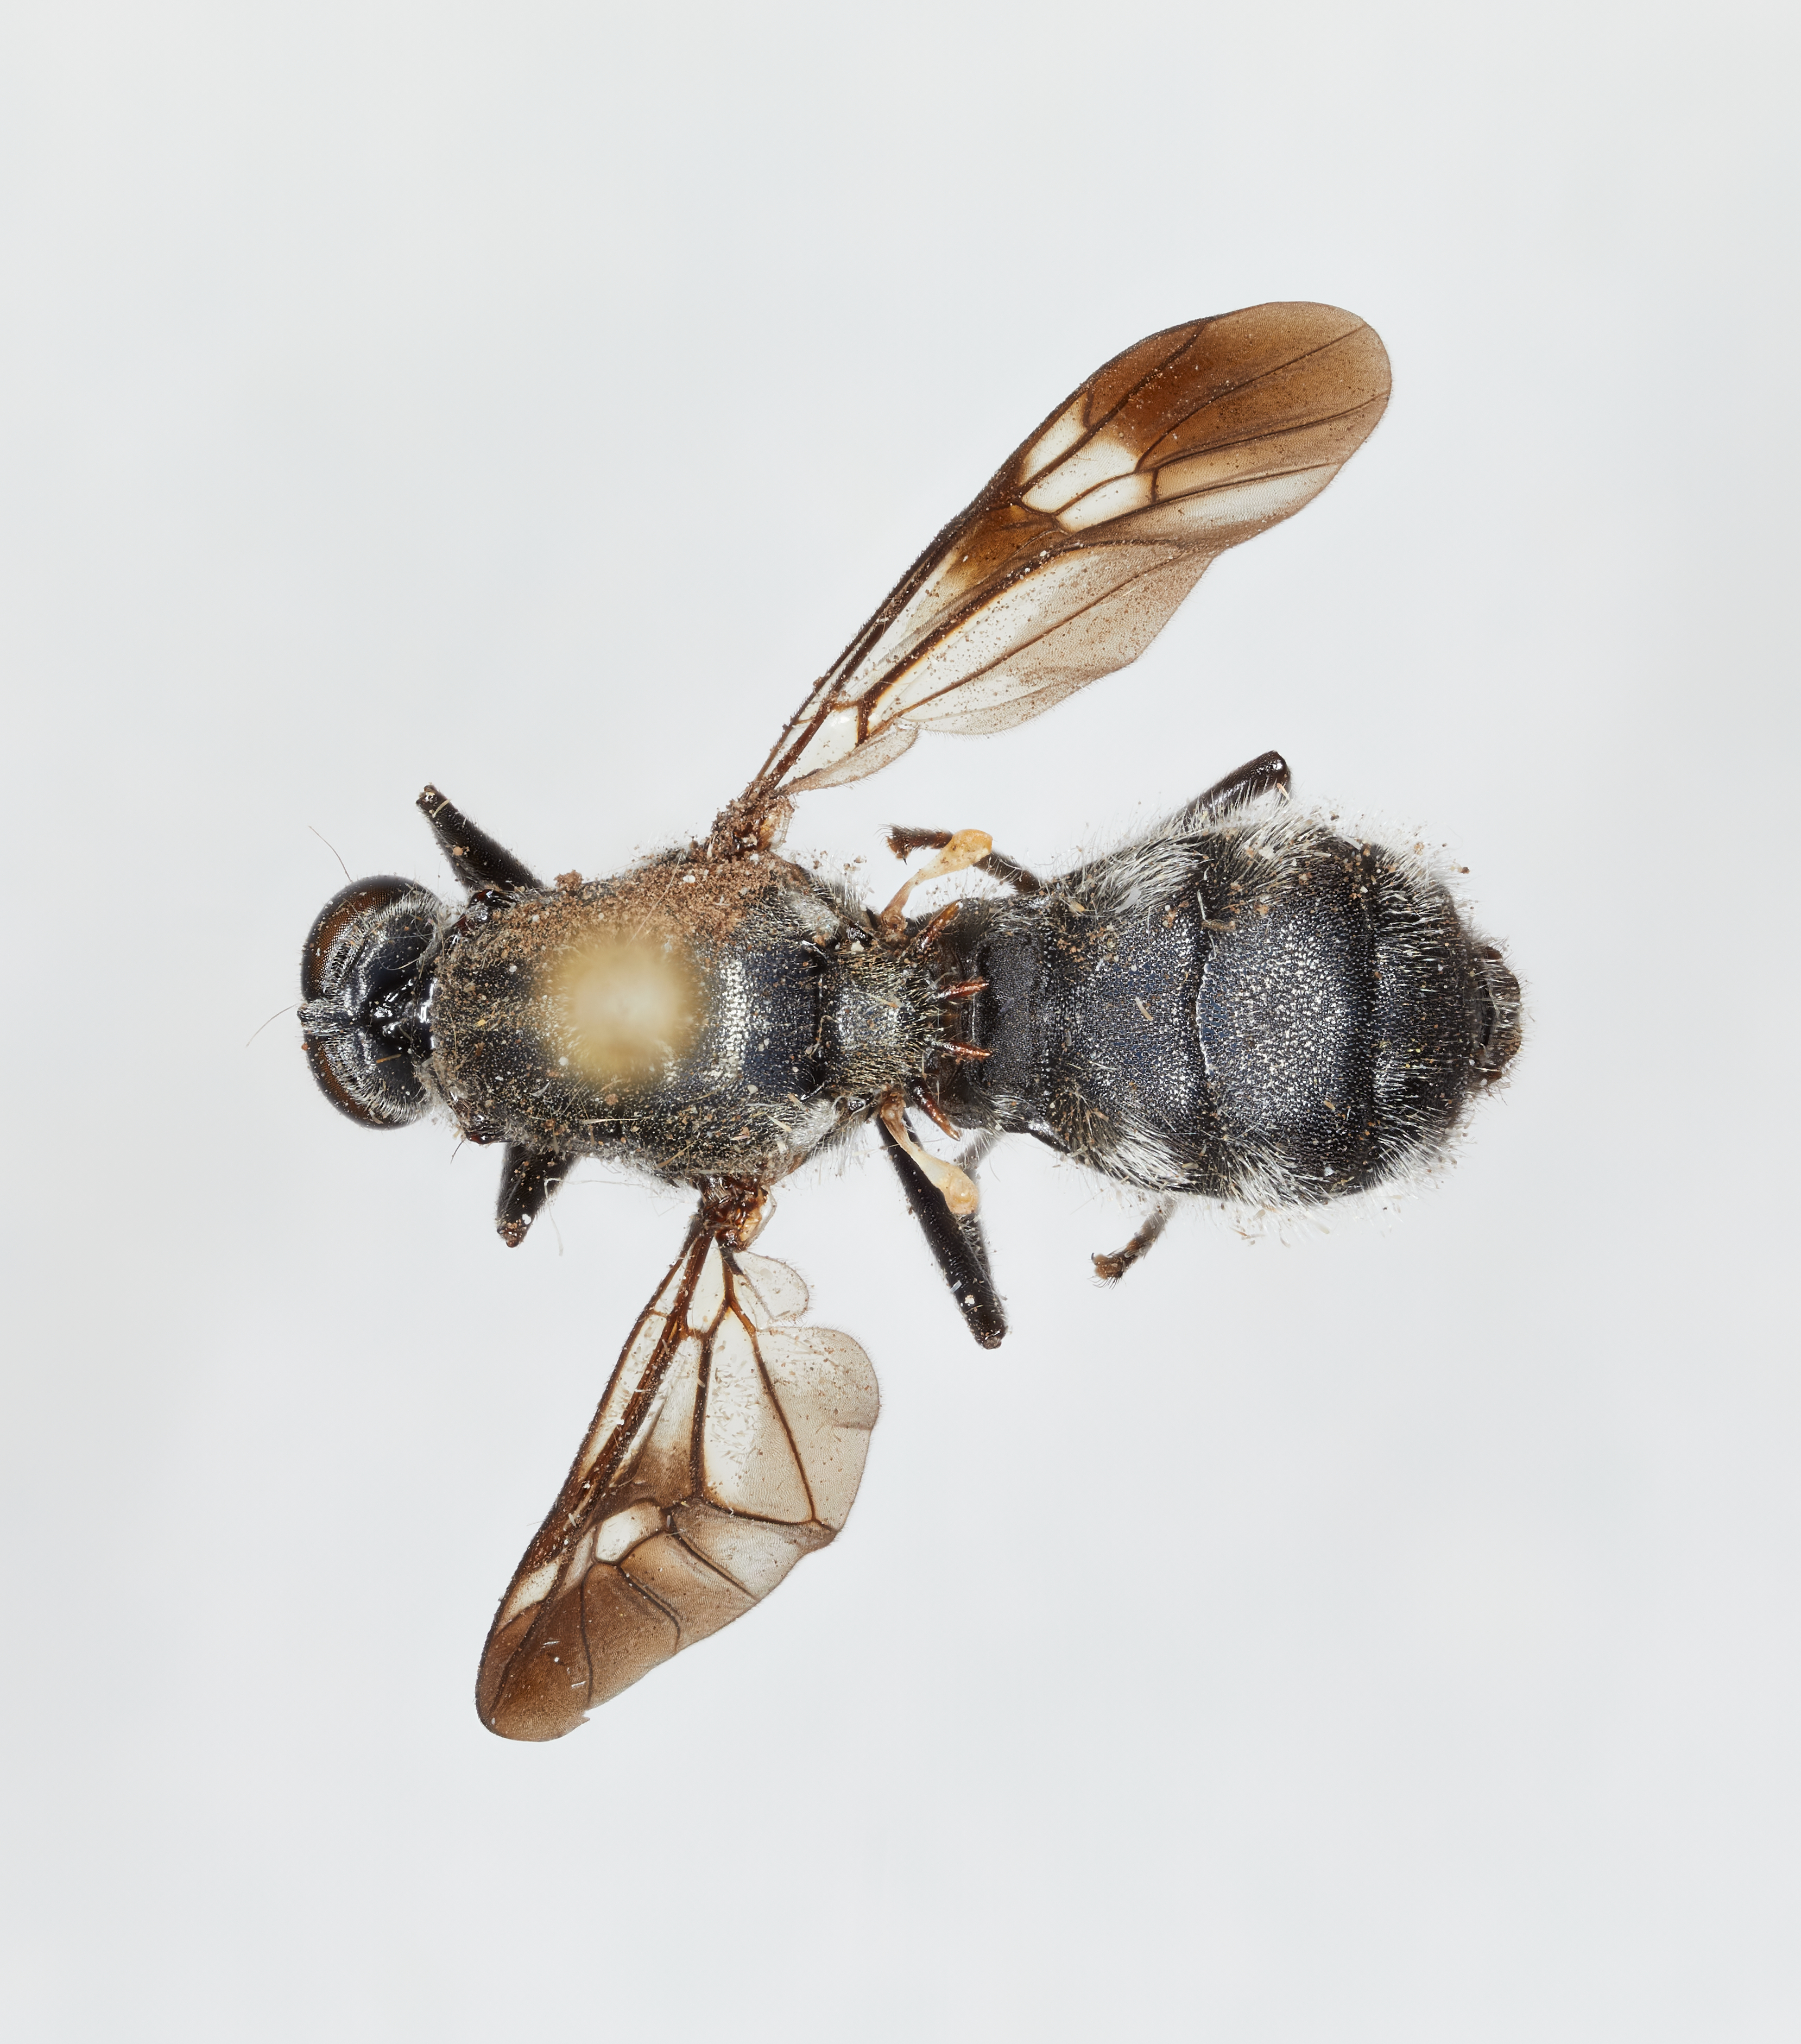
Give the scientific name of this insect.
Culcua normani
